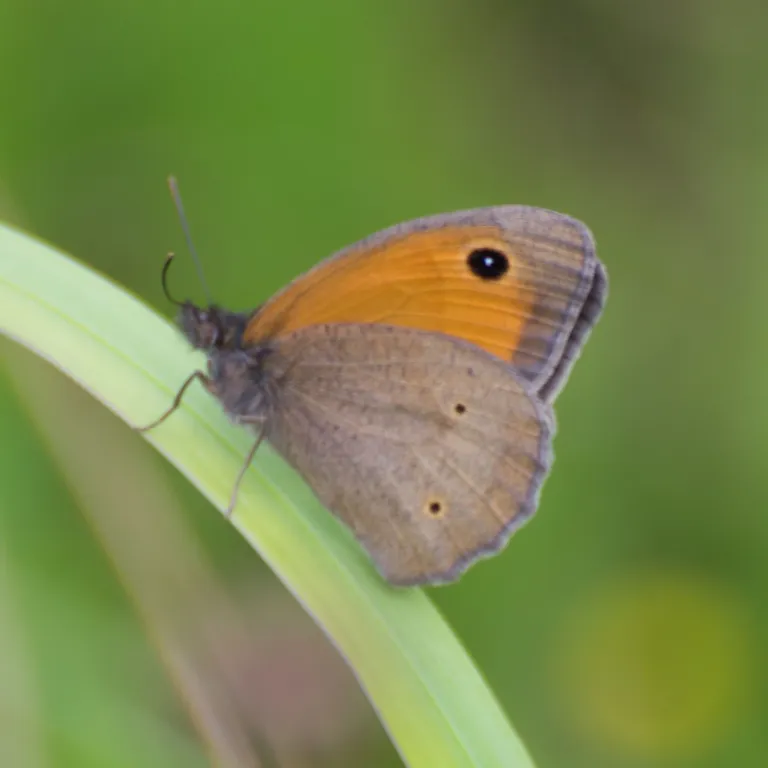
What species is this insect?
Maniola jurtina
